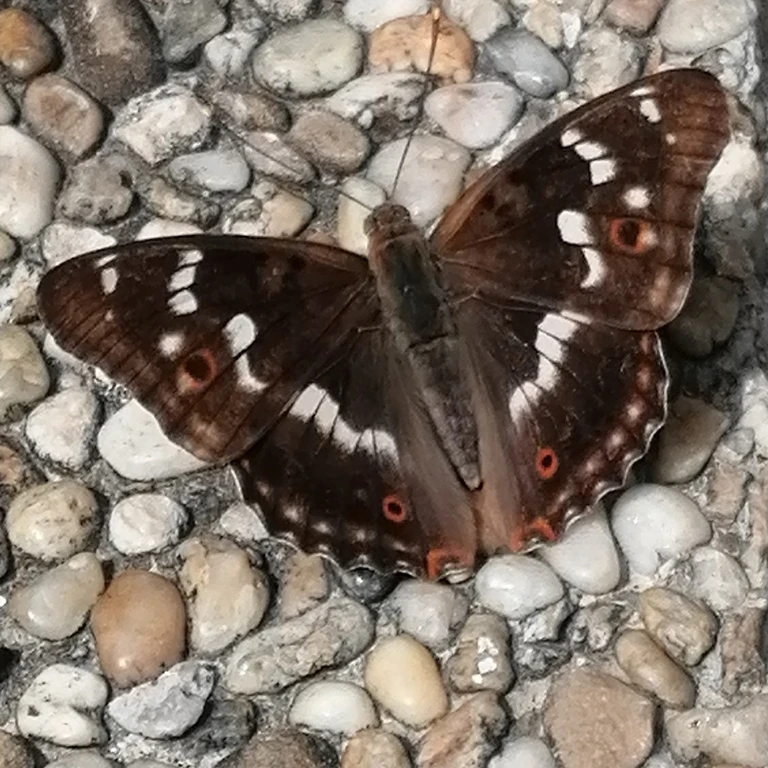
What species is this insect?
Apatura ilia
